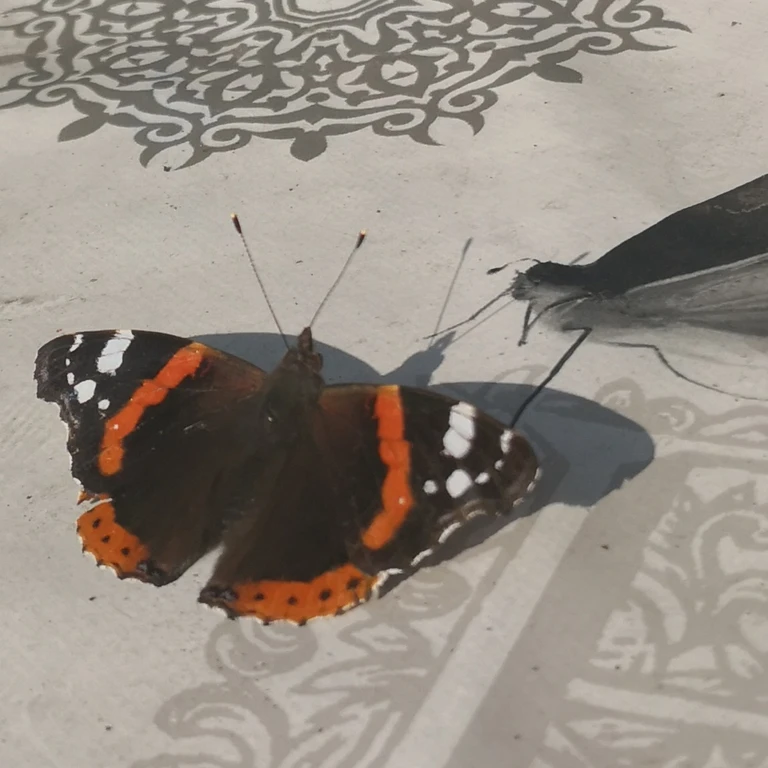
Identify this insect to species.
Vanessa atalanta
